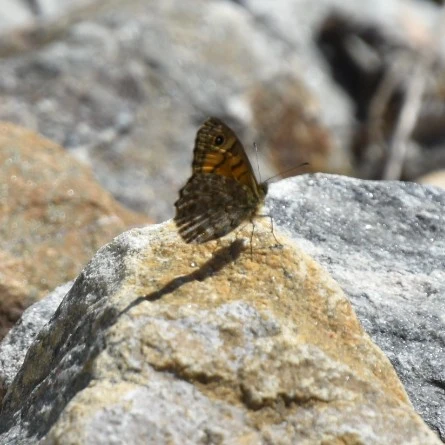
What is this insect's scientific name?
Lasiommata megera (also Pararge megera)
